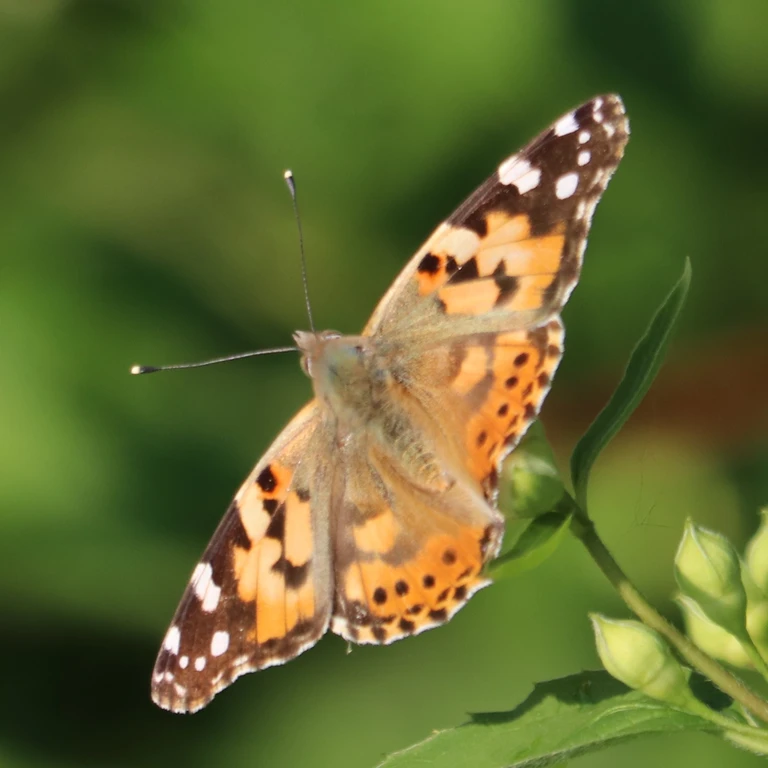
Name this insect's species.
Vanessa cardui
